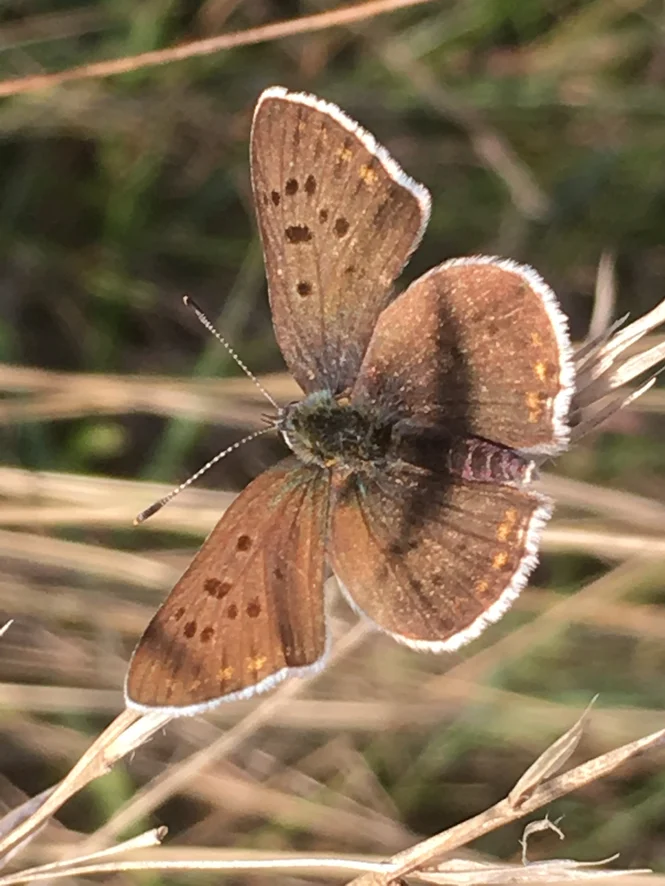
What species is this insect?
Lycaena tityrus (also Loweia tityrus)
